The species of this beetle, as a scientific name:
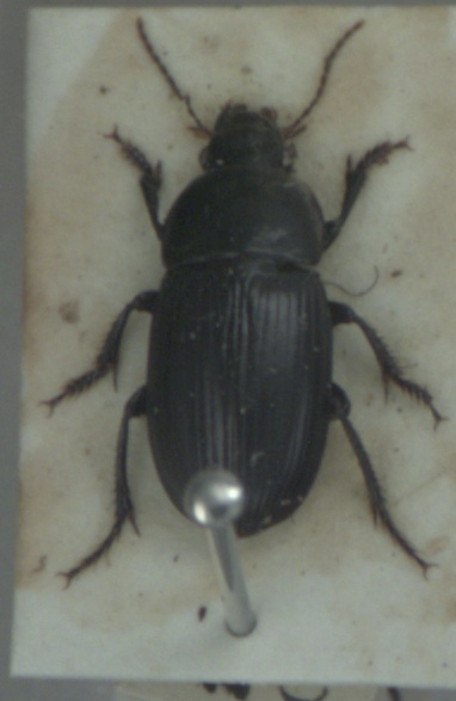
Harpalus serripes
